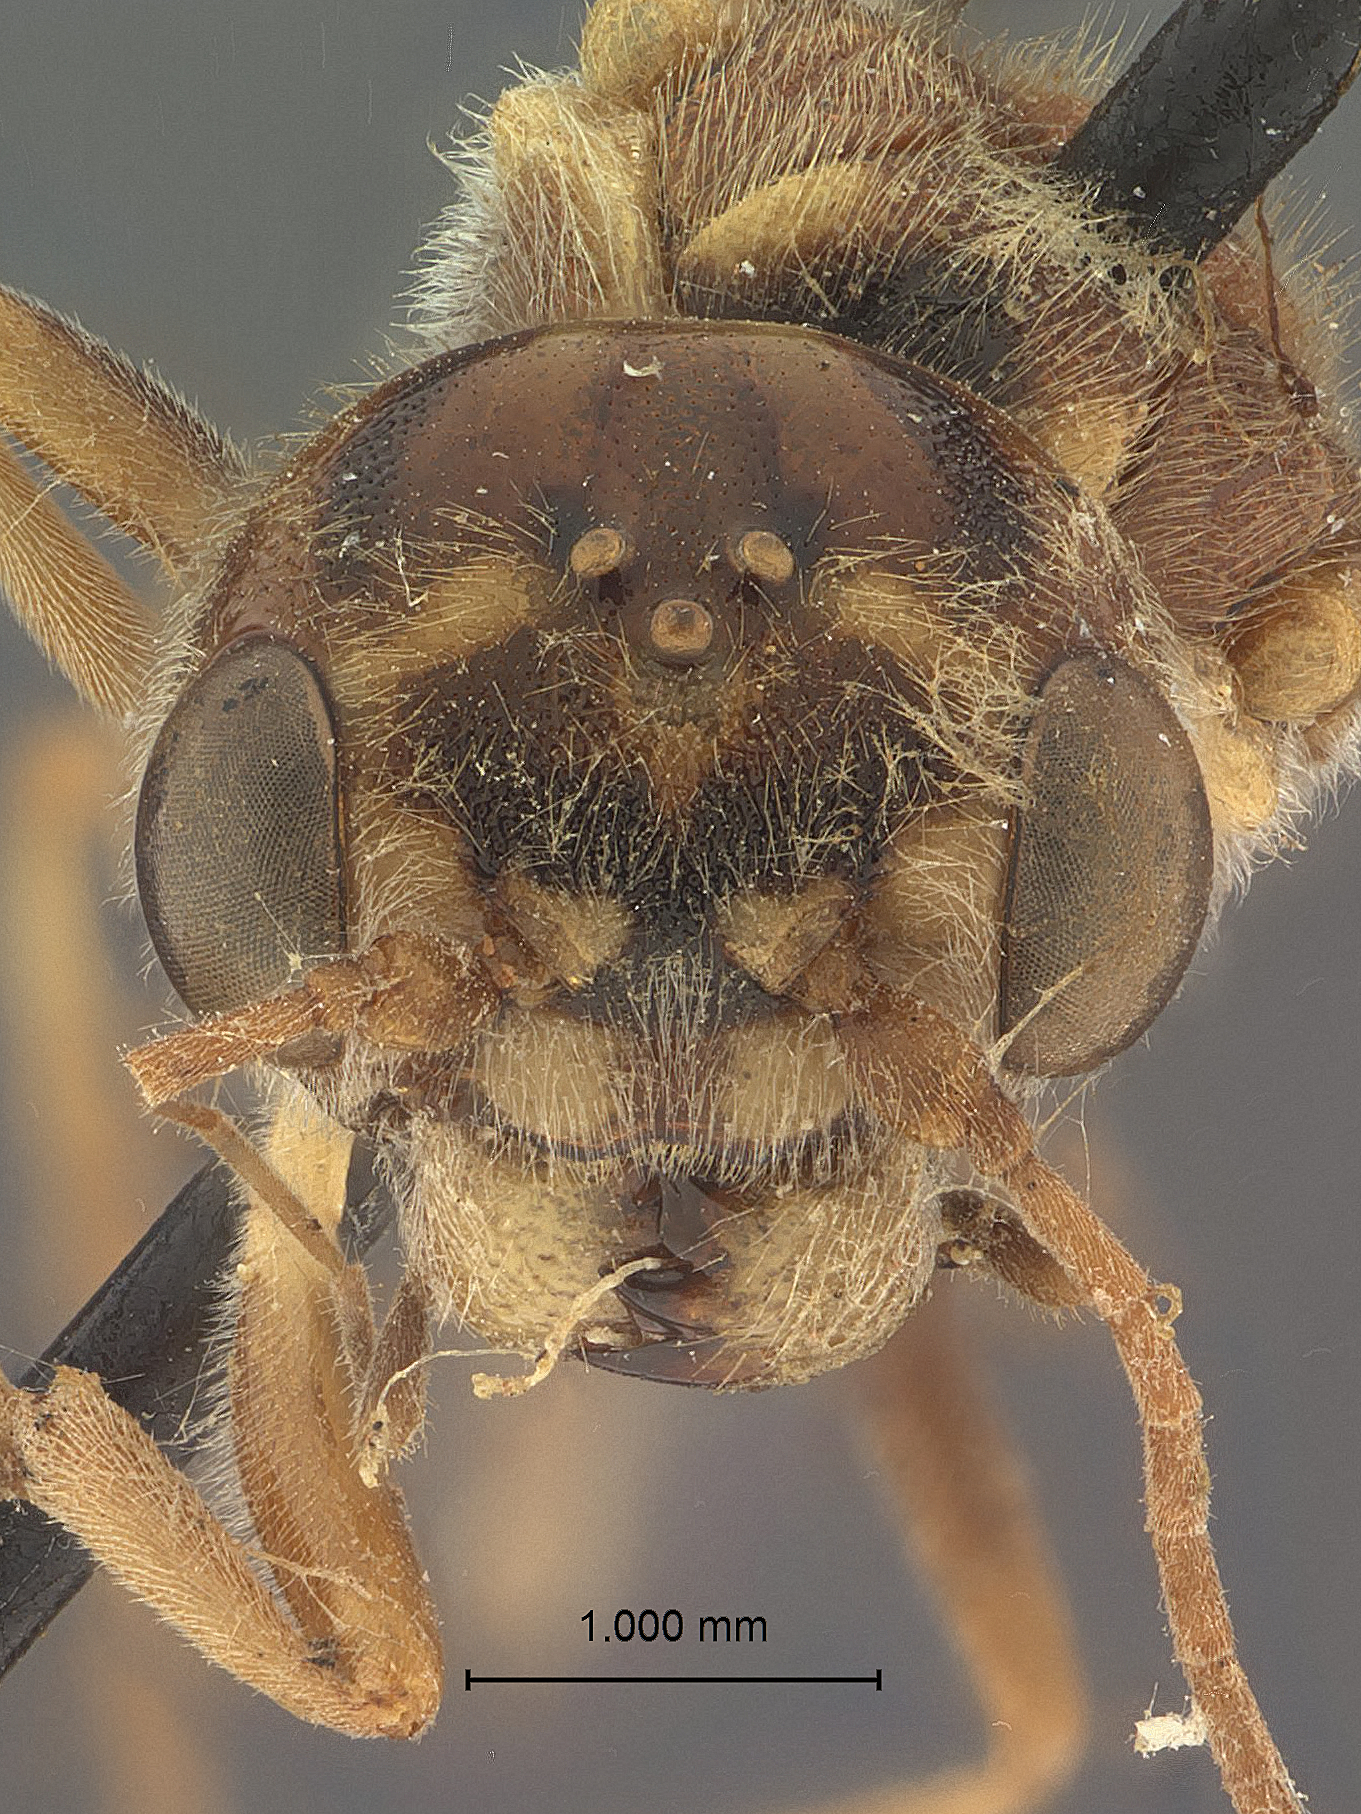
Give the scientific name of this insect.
Poecilogonalos henicospili
